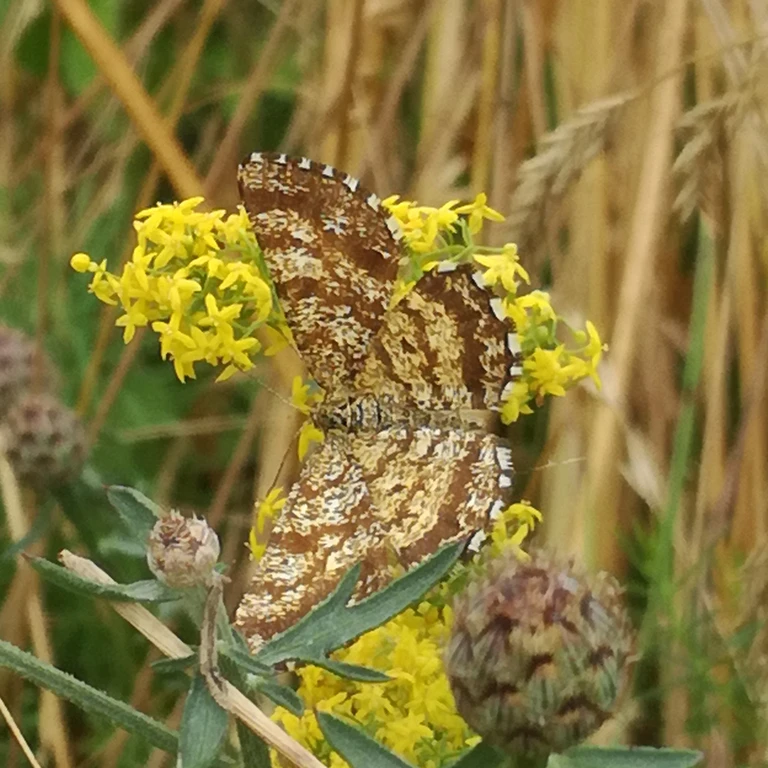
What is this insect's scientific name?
Ematurga atomaria
